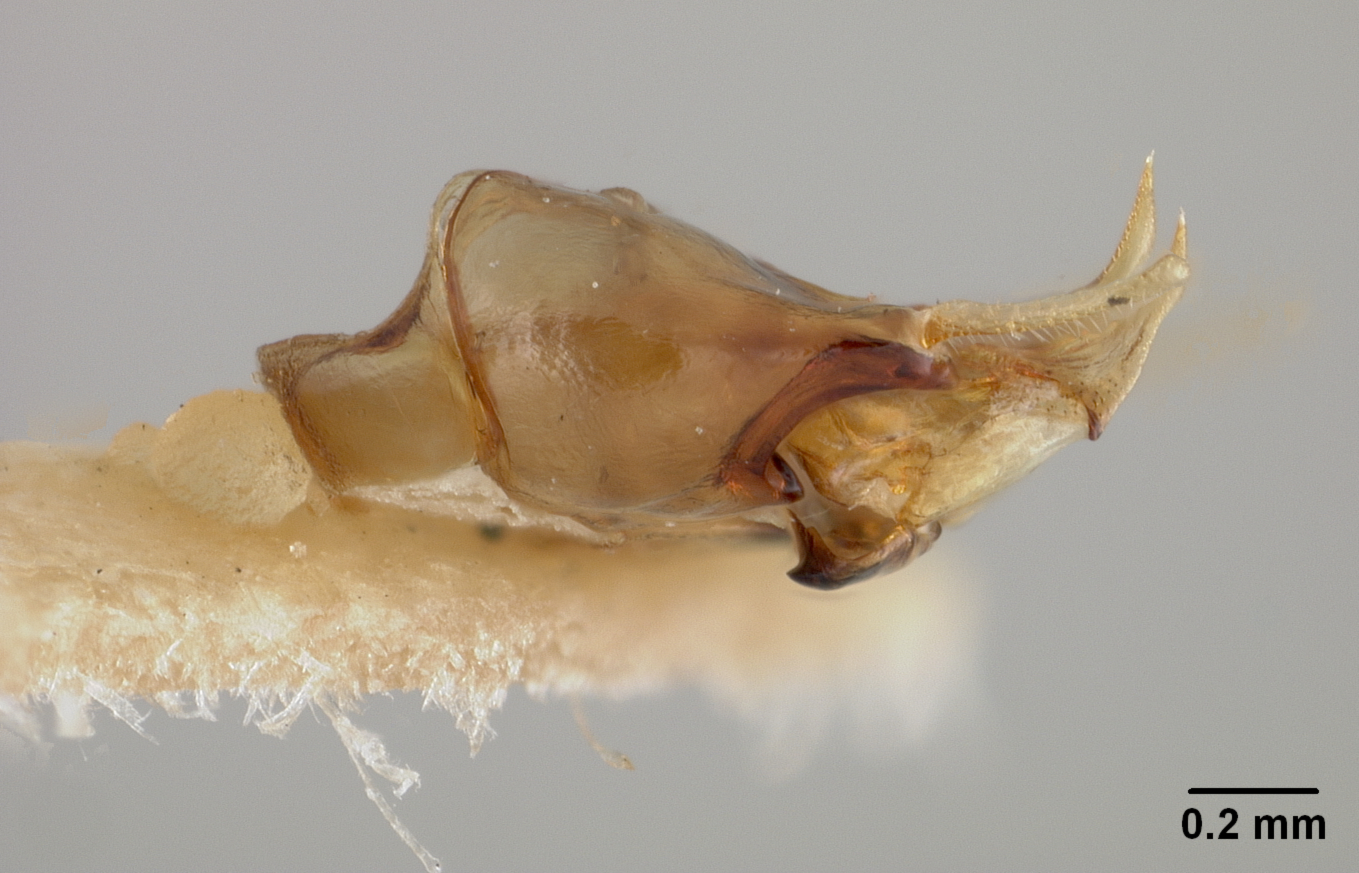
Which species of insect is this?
Leptometria diplaspis
